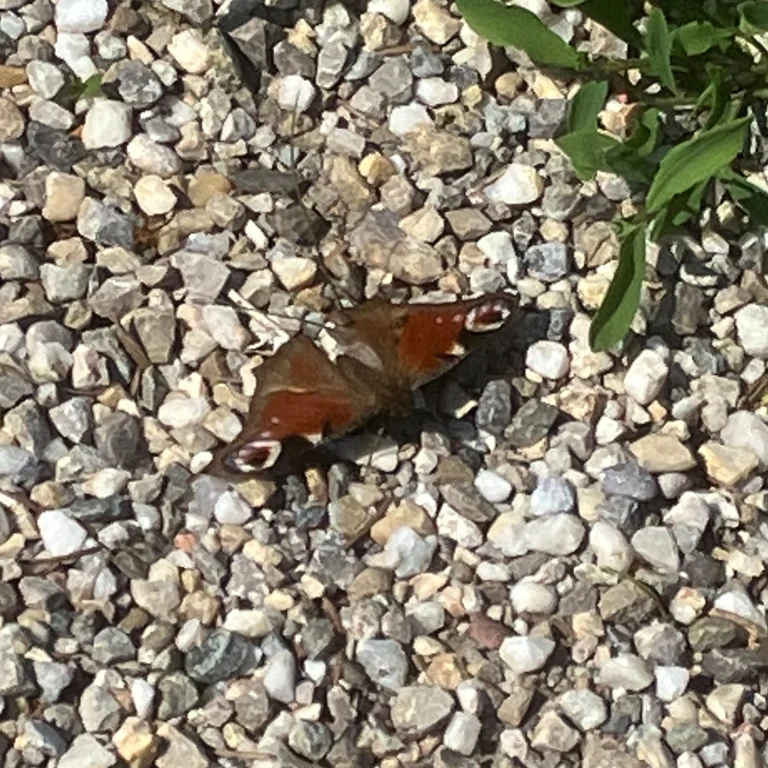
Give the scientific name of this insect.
Aglais io
